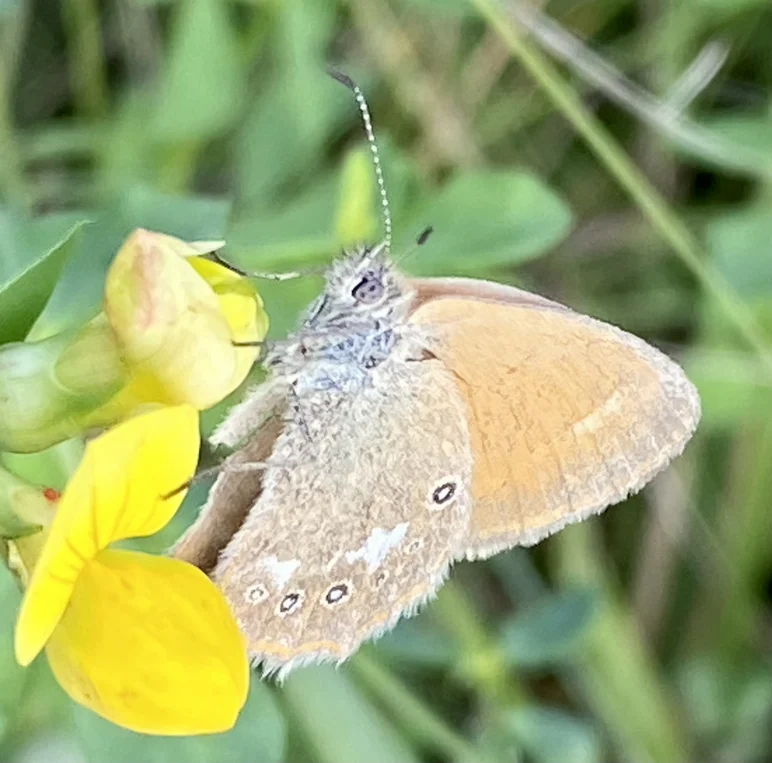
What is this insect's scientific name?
Coenonympha glycerion (also Coenonympha iphis)
